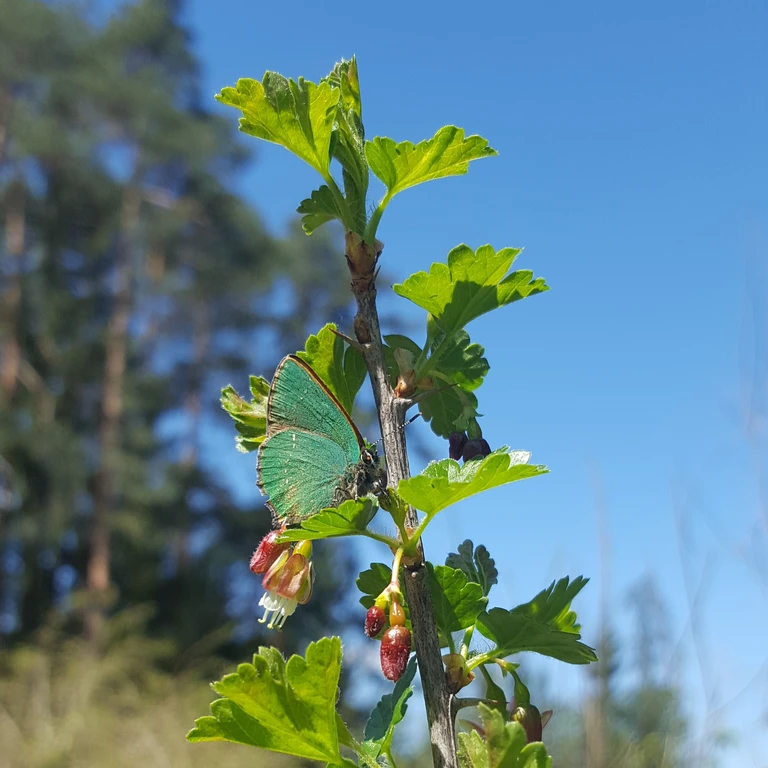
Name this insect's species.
Callophrys rubi
